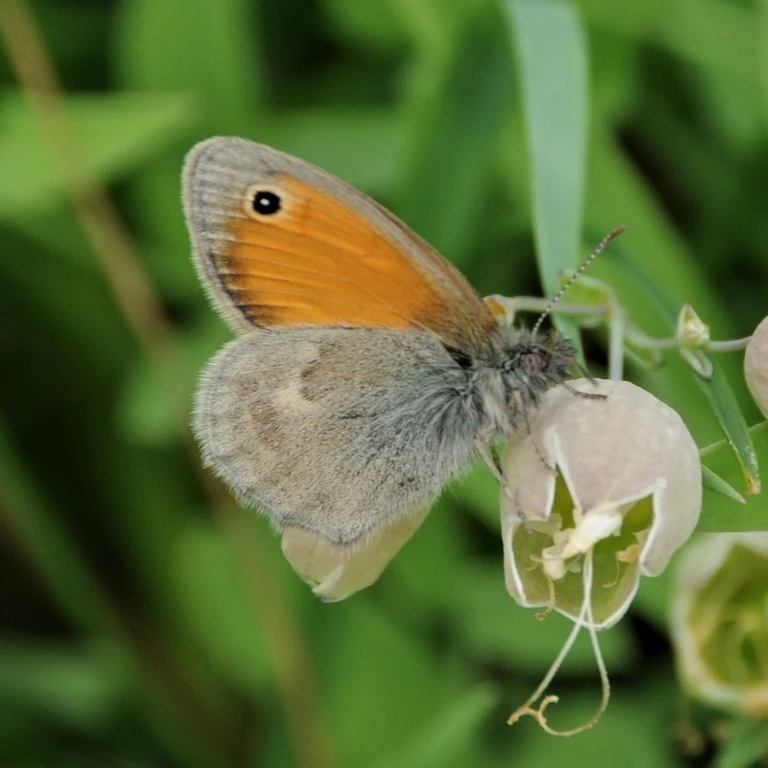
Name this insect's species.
Coenonympha pamphilus
